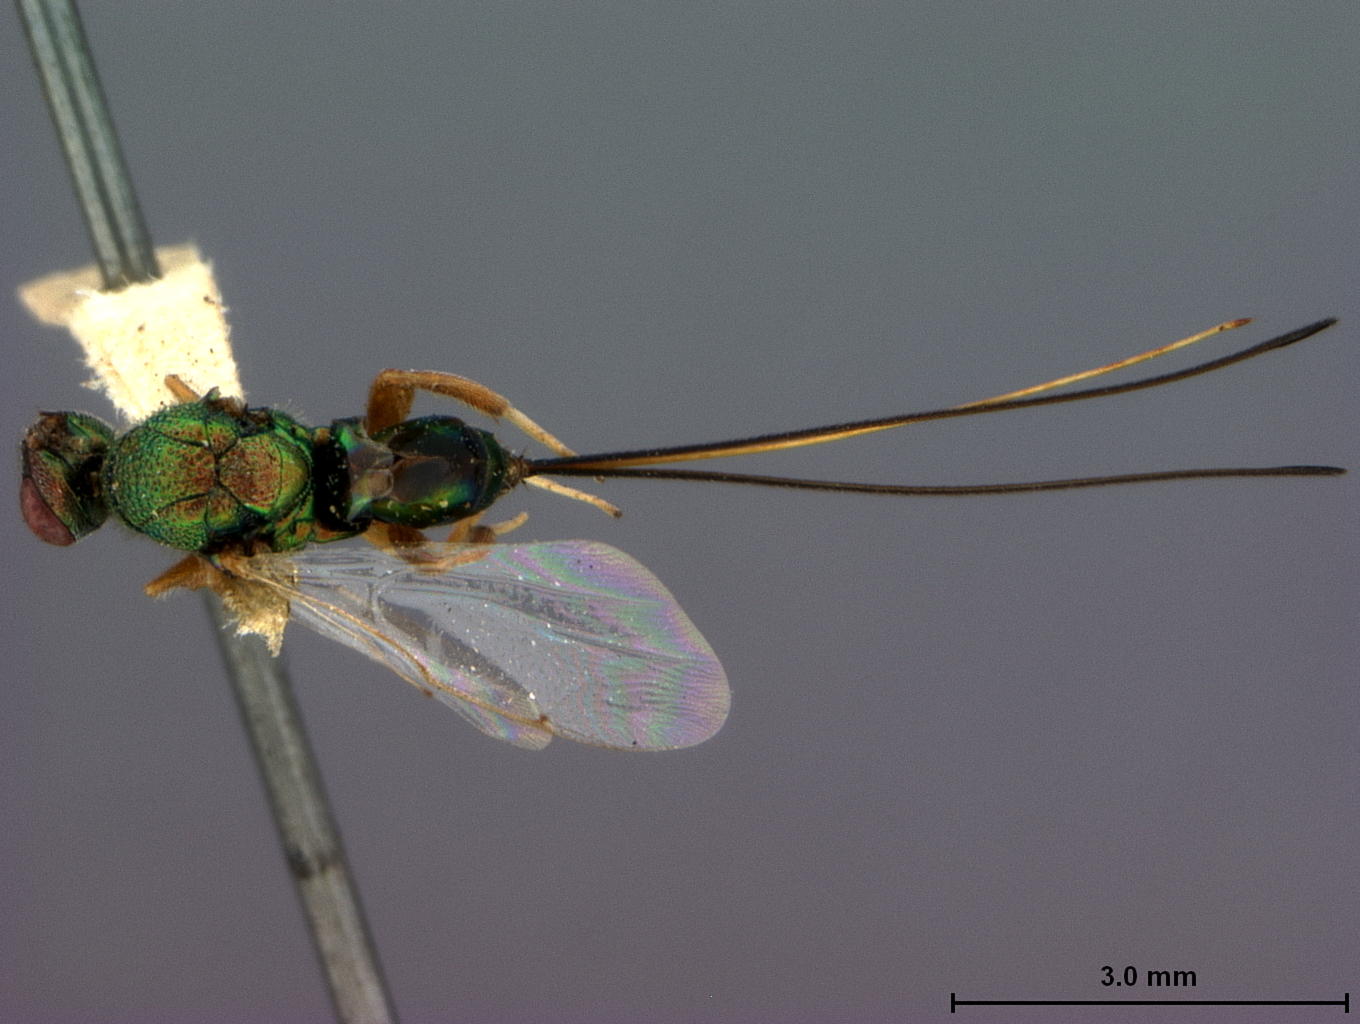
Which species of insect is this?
Syntomaspis californica
